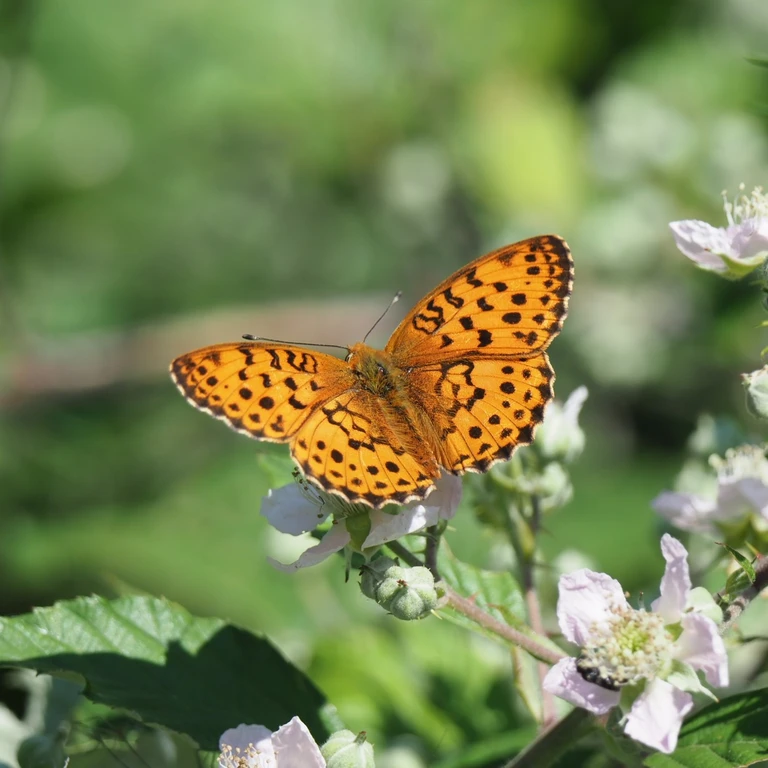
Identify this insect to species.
Brenthis daphne
